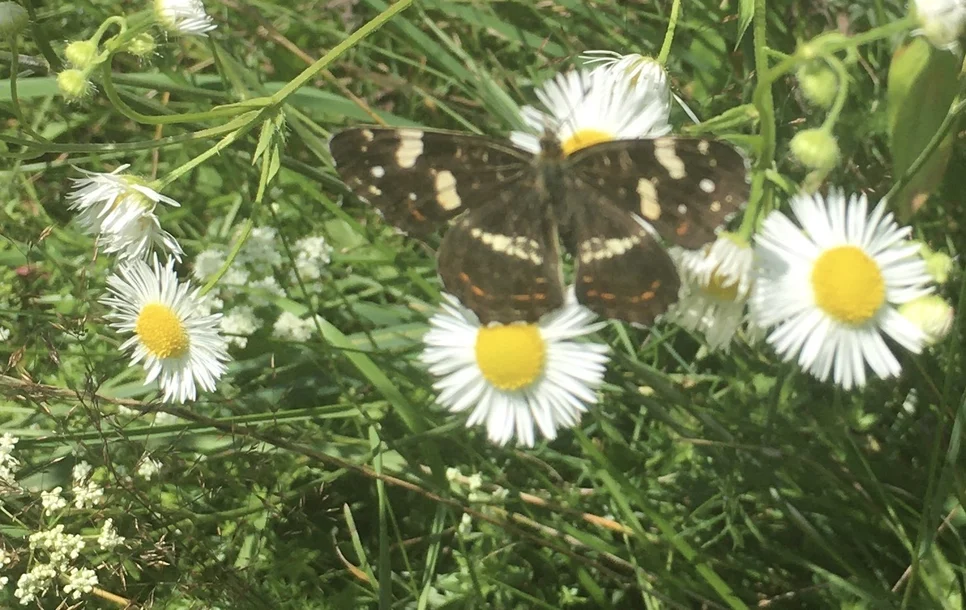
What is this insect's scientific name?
Araschnia levana
